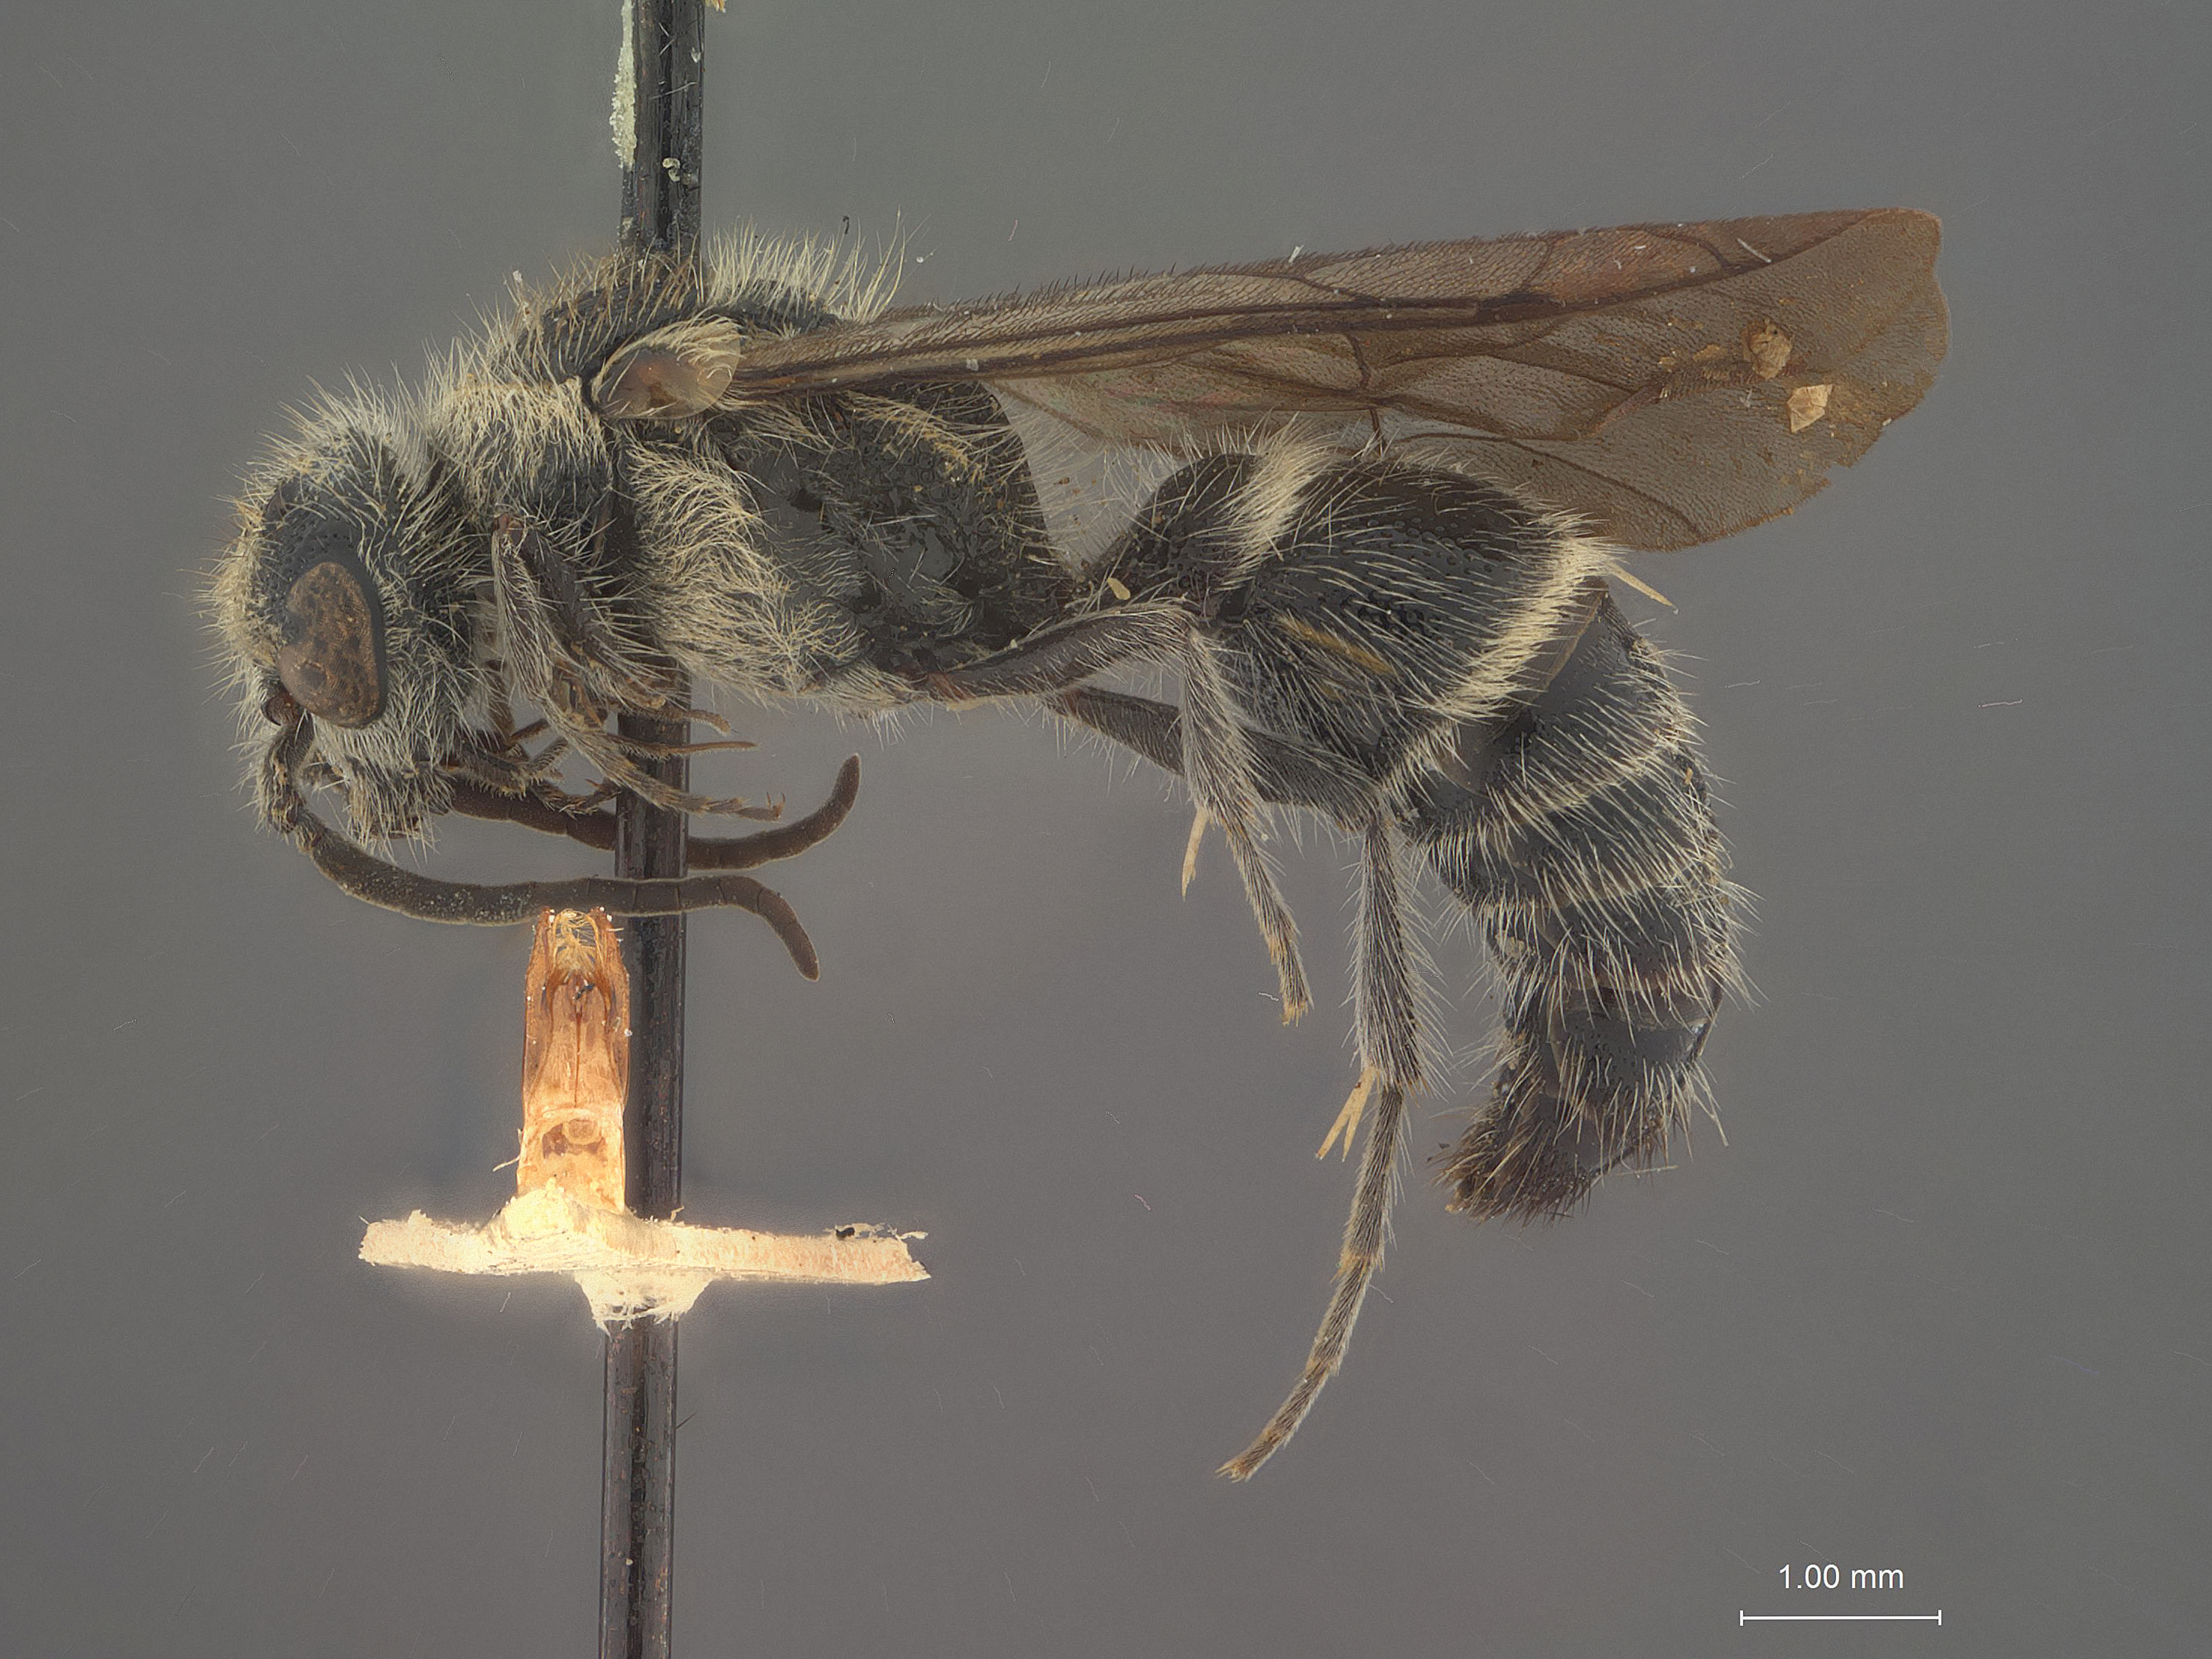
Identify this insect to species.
Smicromyrme palawanensis
